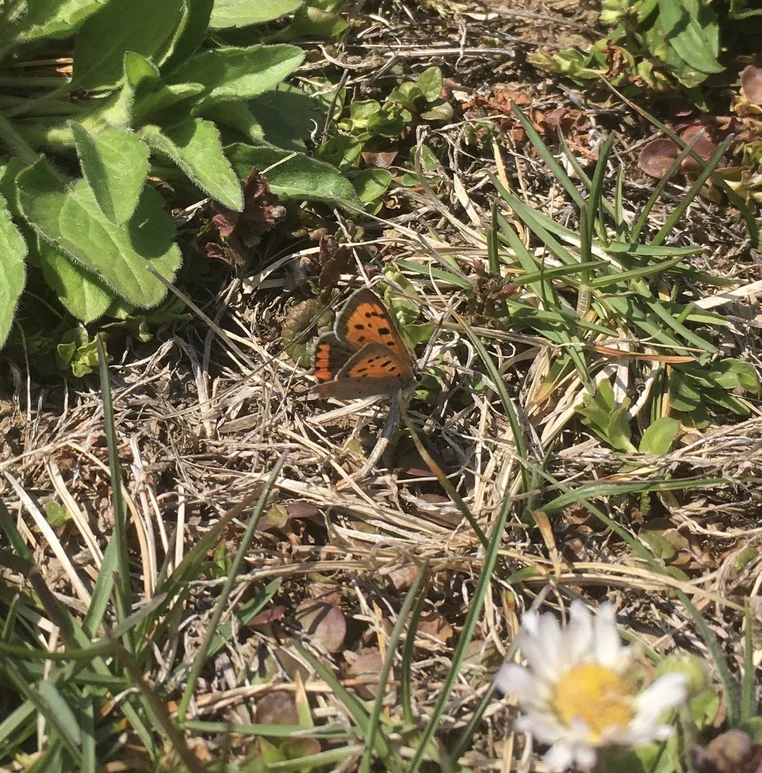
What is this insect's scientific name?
Lycaena phlaeas
